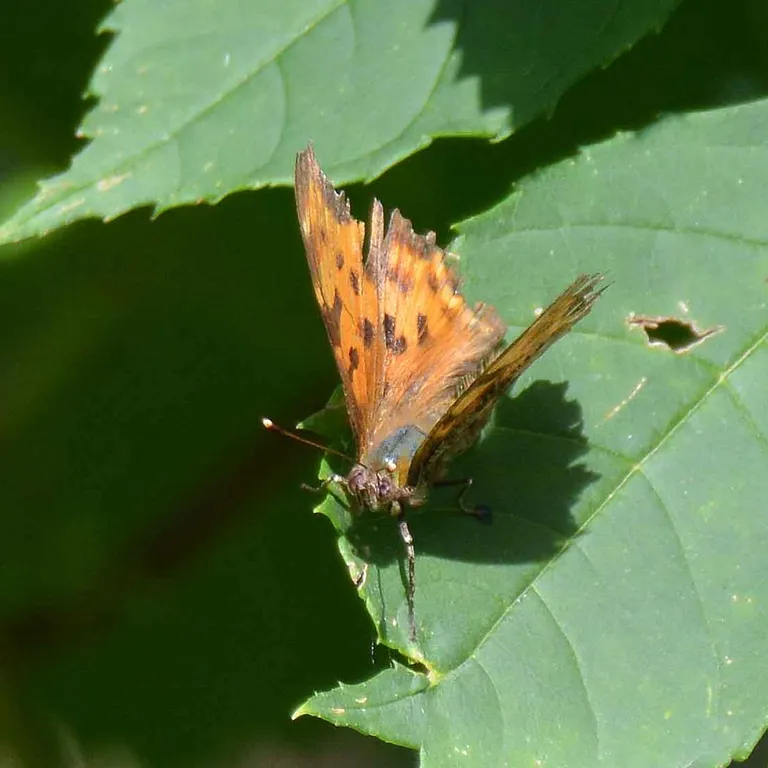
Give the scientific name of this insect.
Polygonia c-album
